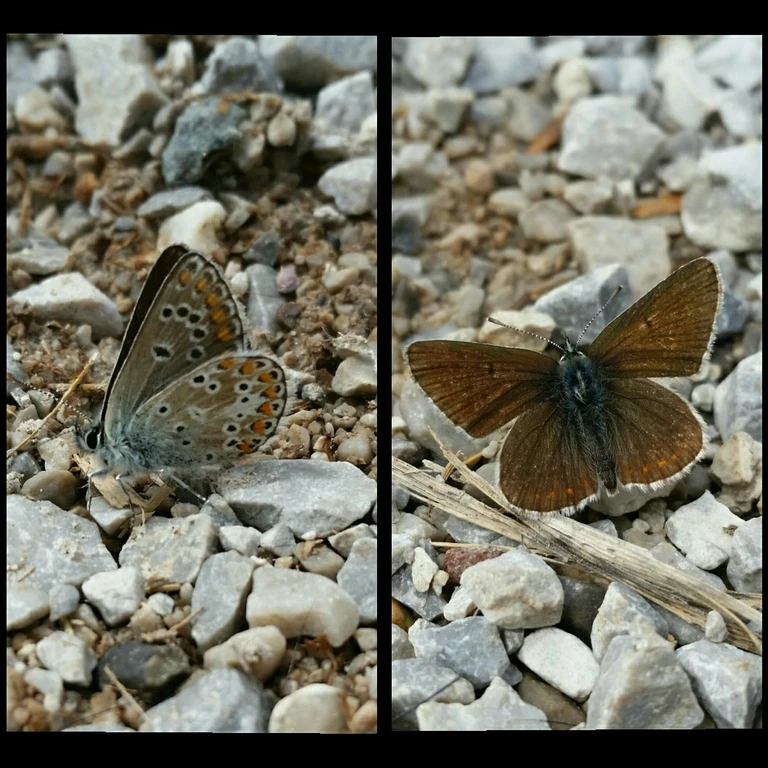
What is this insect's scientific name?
Aricia agestis/artaxerxes
